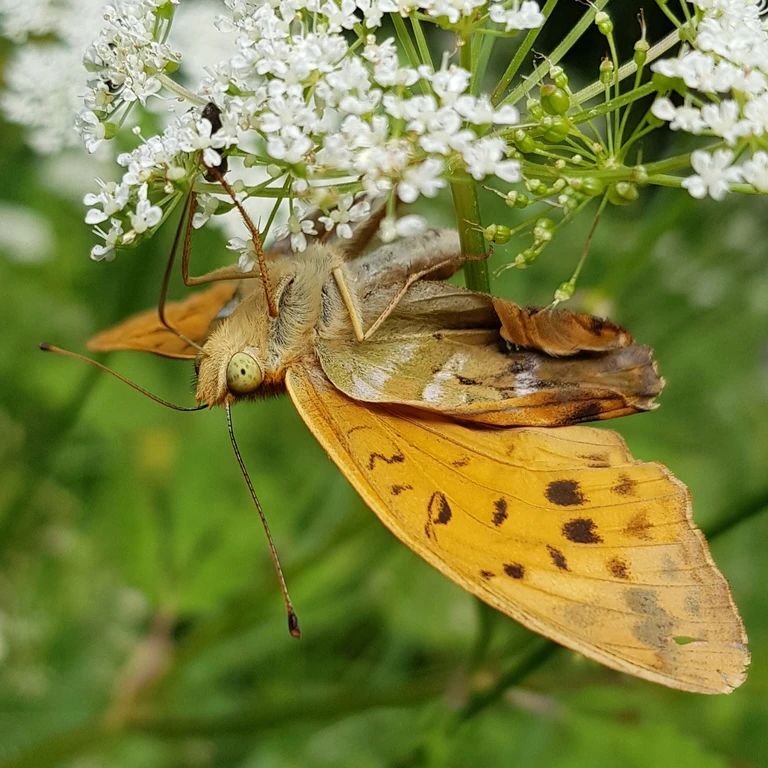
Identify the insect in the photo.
Argynnis paphia
